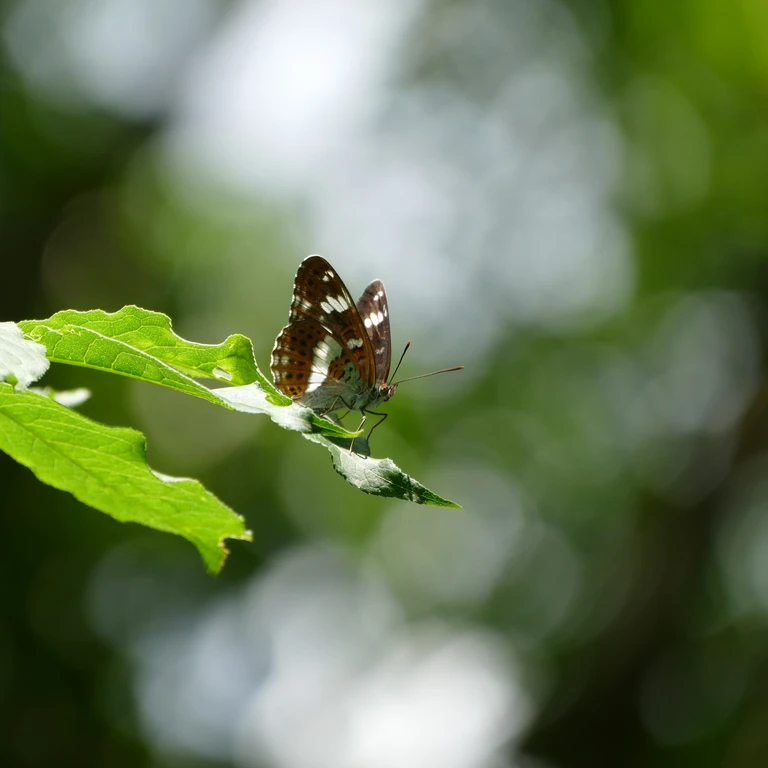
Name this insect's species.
Limenitis camilla (also Ladoga camilla)
